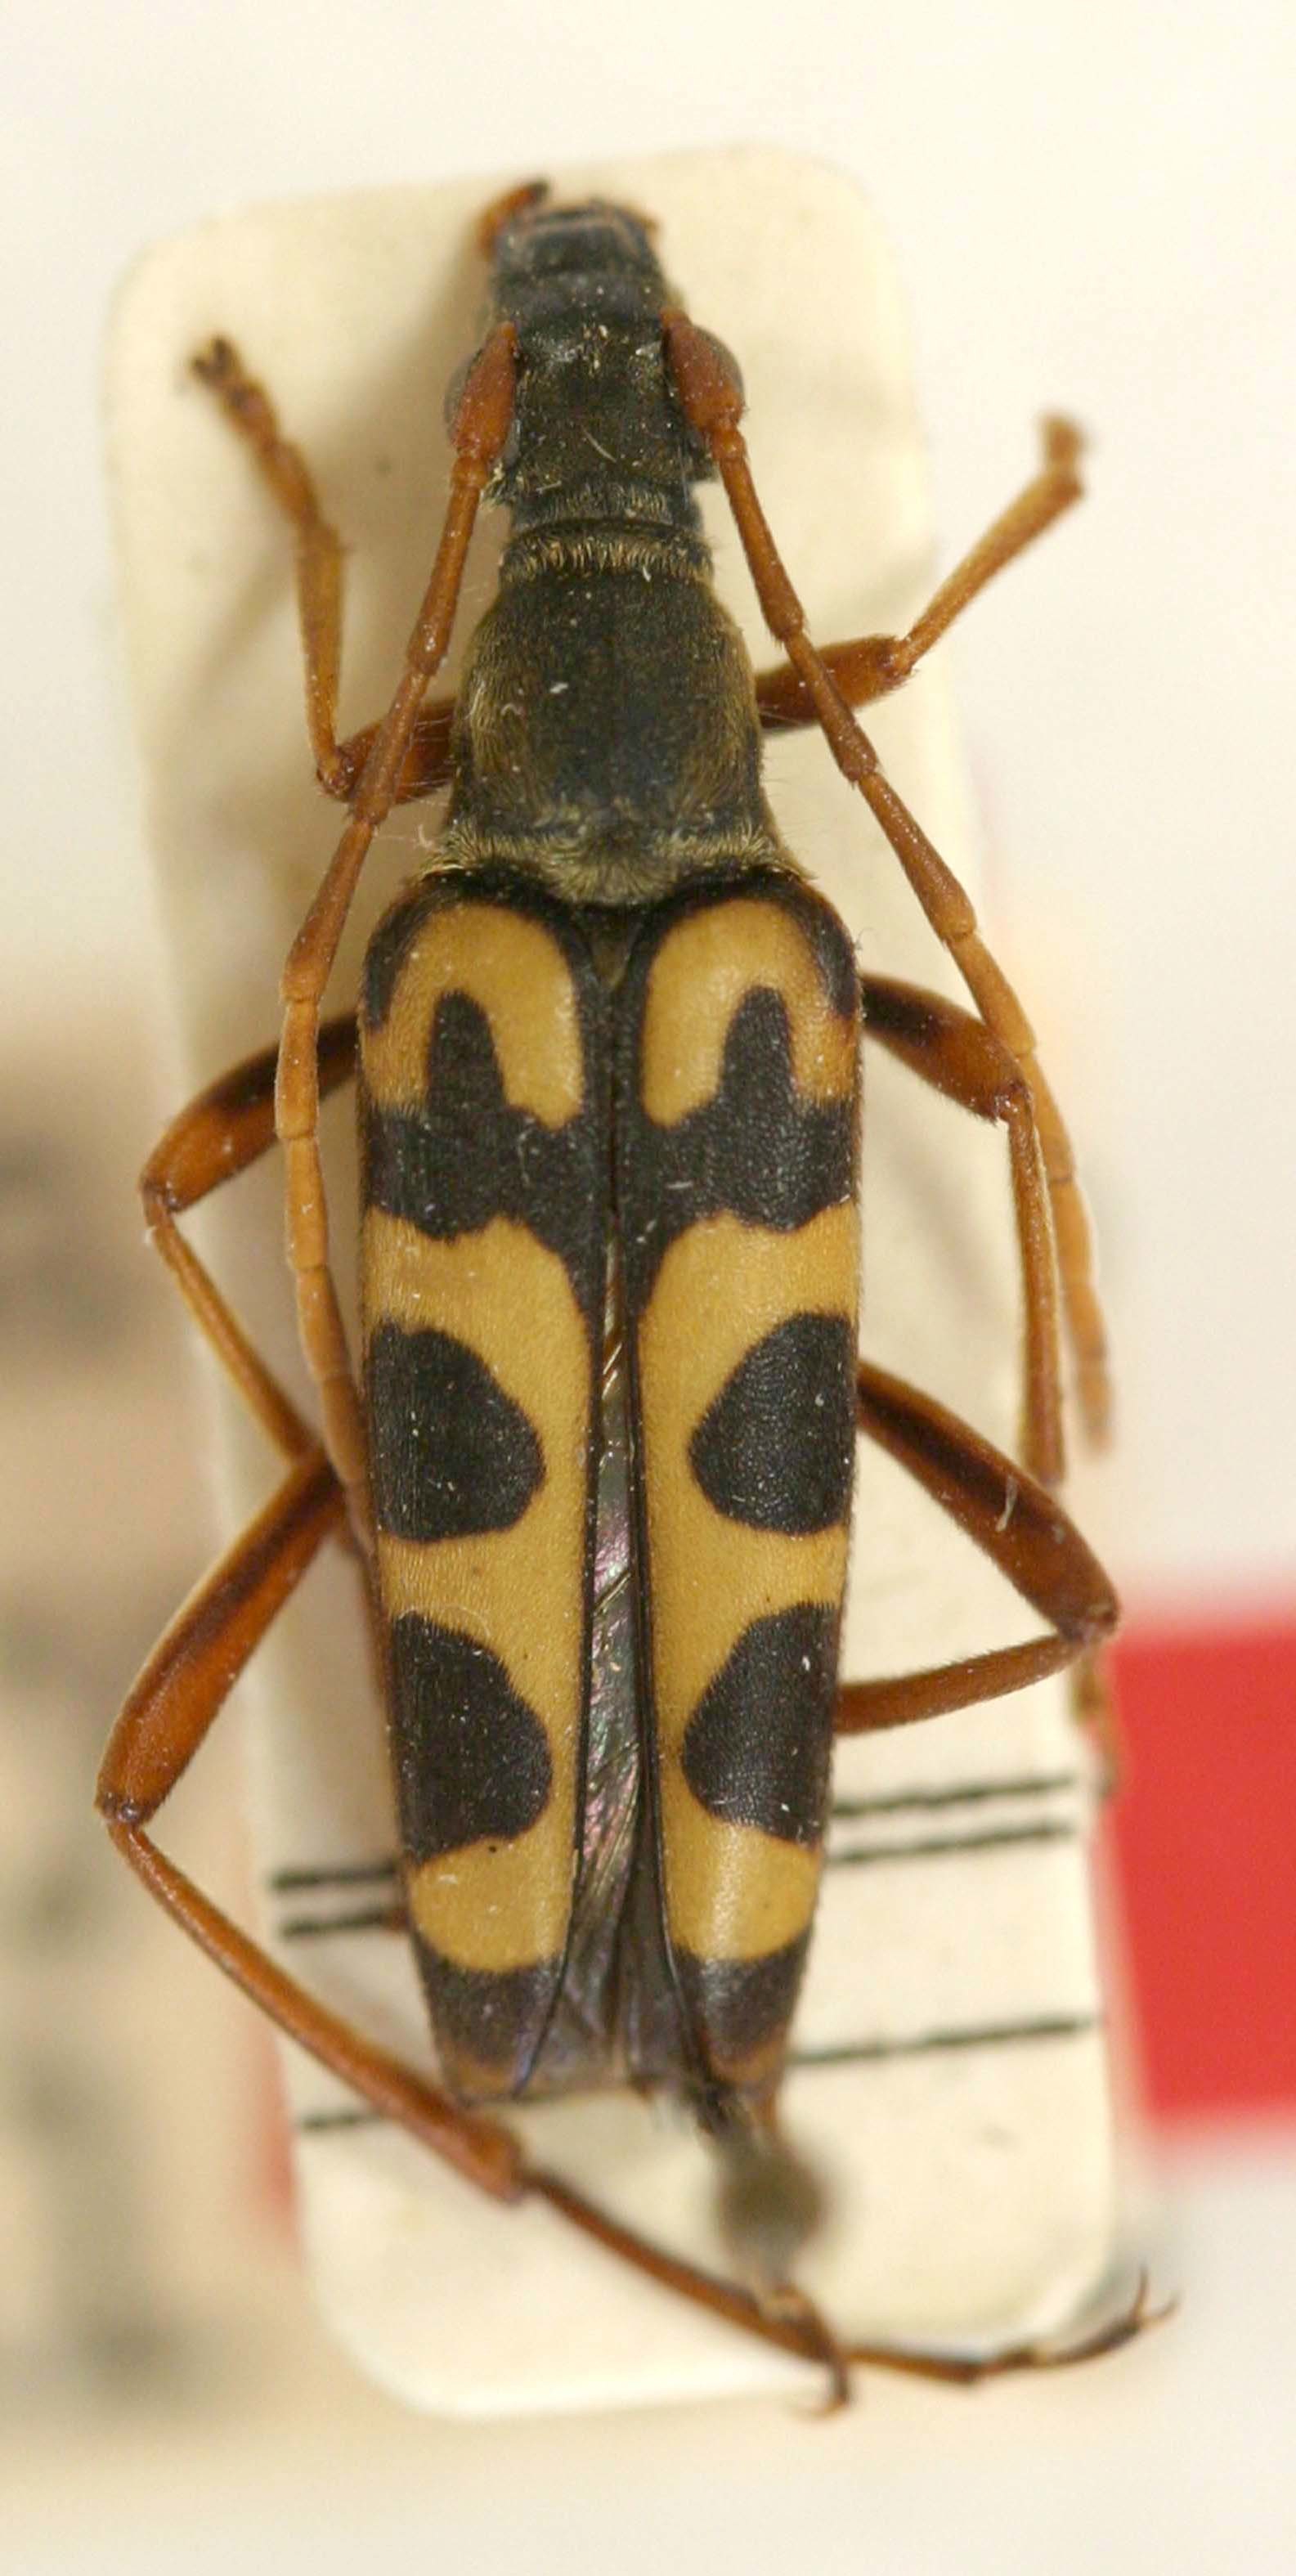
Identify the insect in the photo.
Strangalia arcuata
